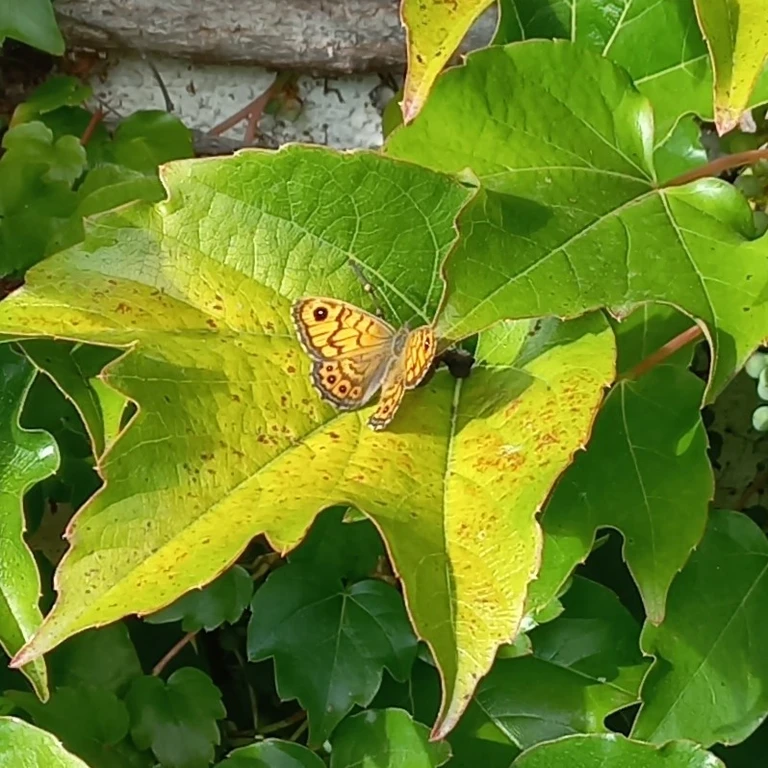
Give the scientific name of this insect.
Lasiommata megera (also Pararge megera)
